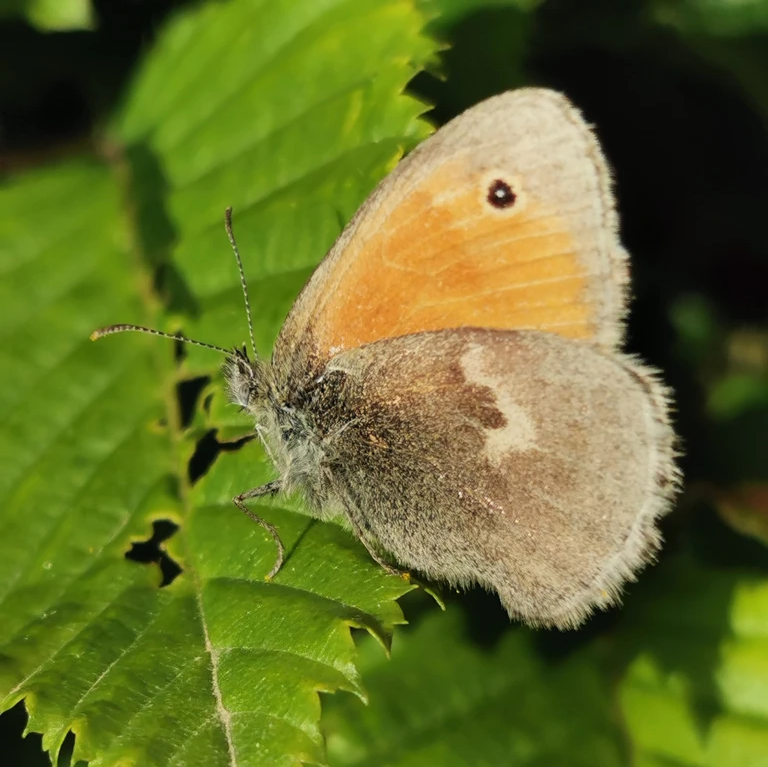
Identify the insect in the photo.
Coenonympha pamphilus
